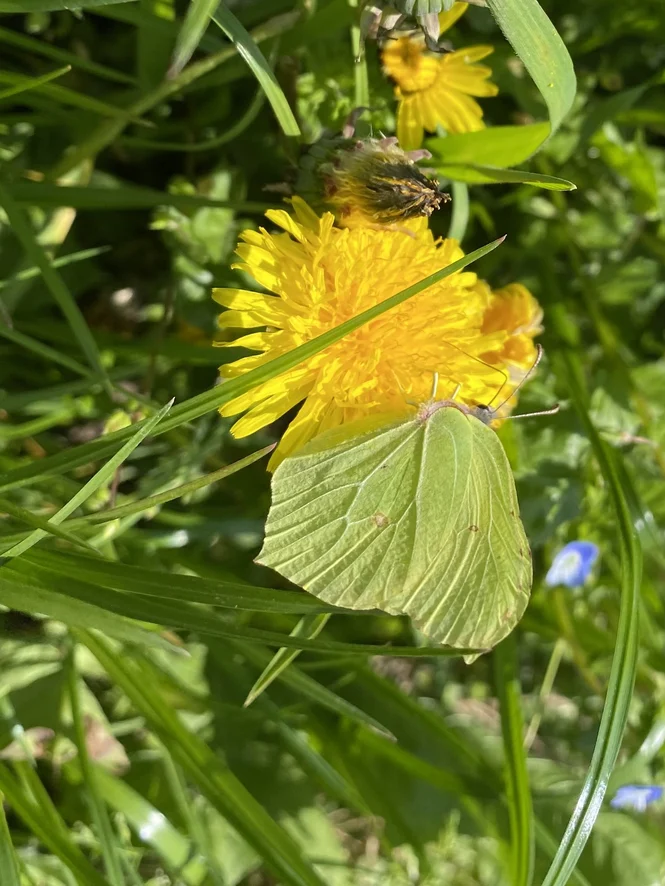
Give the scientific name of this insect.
Gonepteryx rhamni
